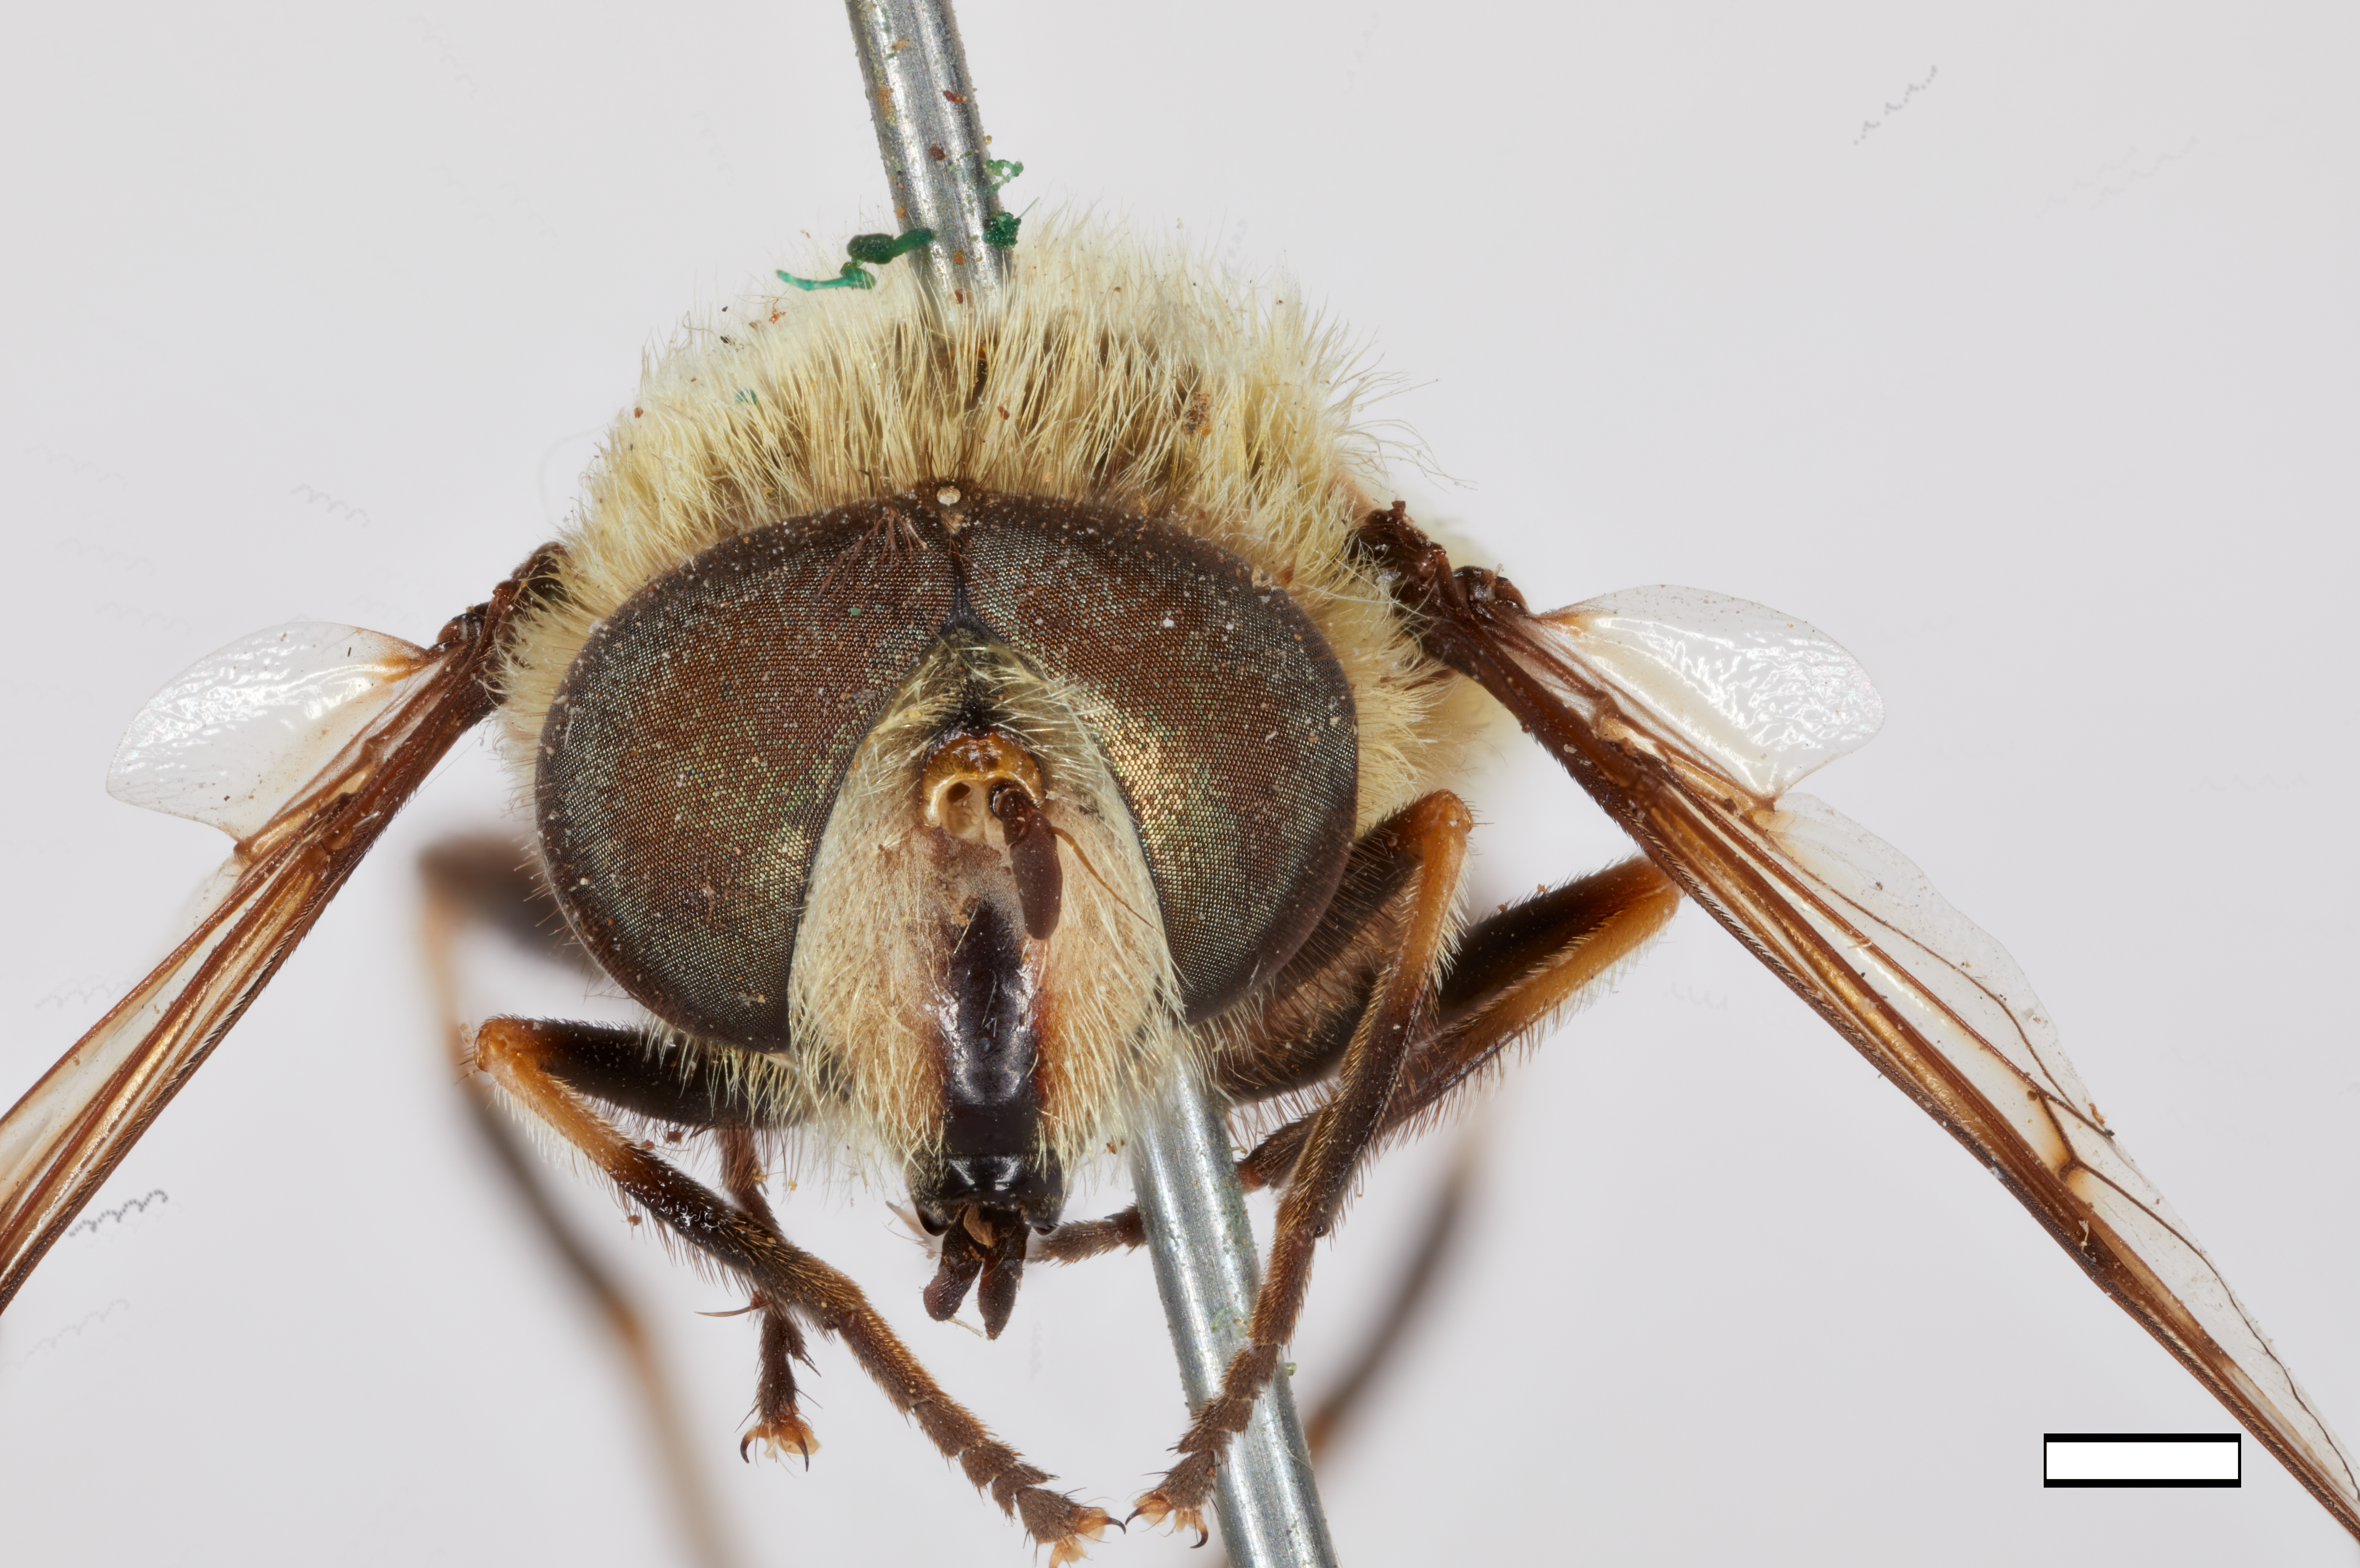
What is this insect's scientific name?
Eristalis occidentalis
